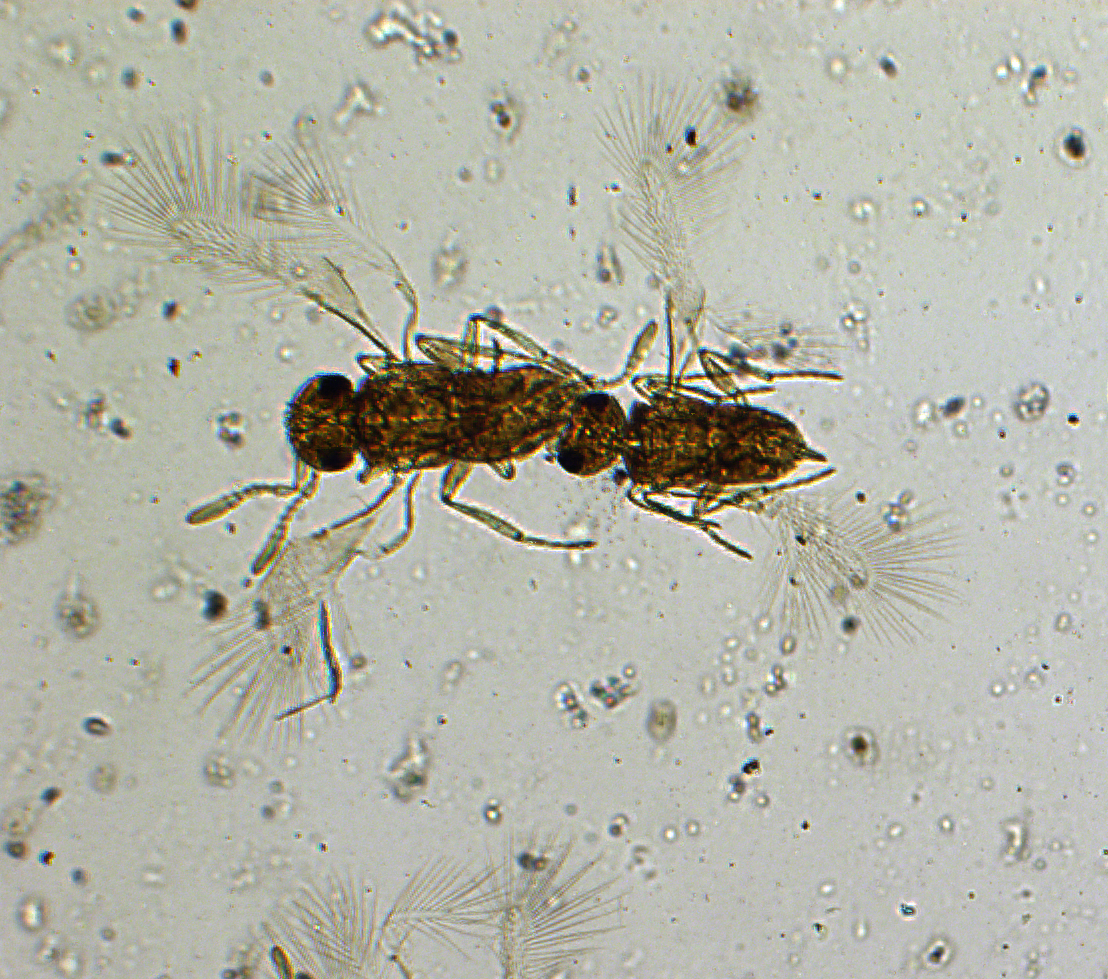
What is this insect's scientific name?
Anthemus chionaspidis
